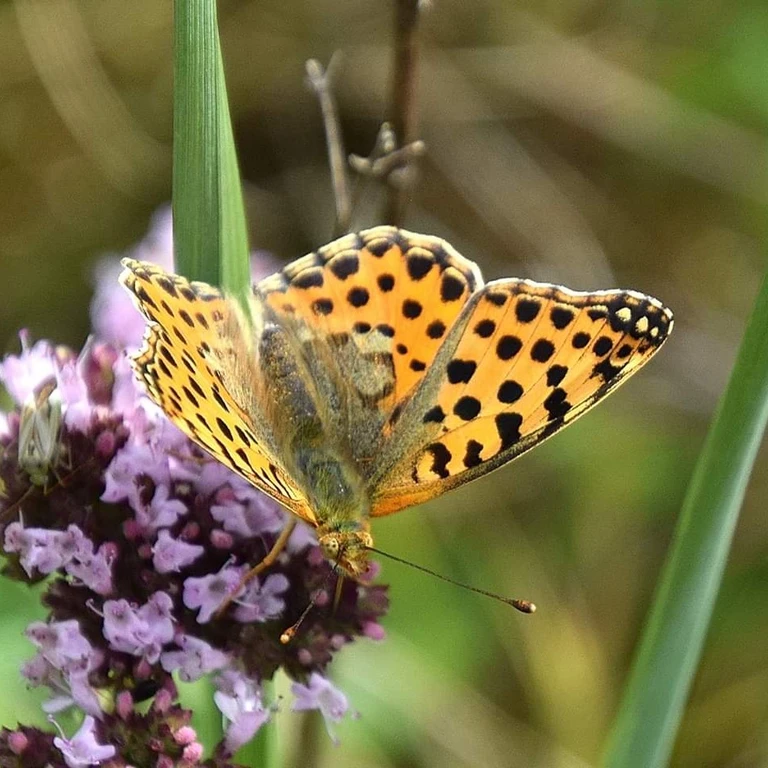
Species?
Issoria lathonia
